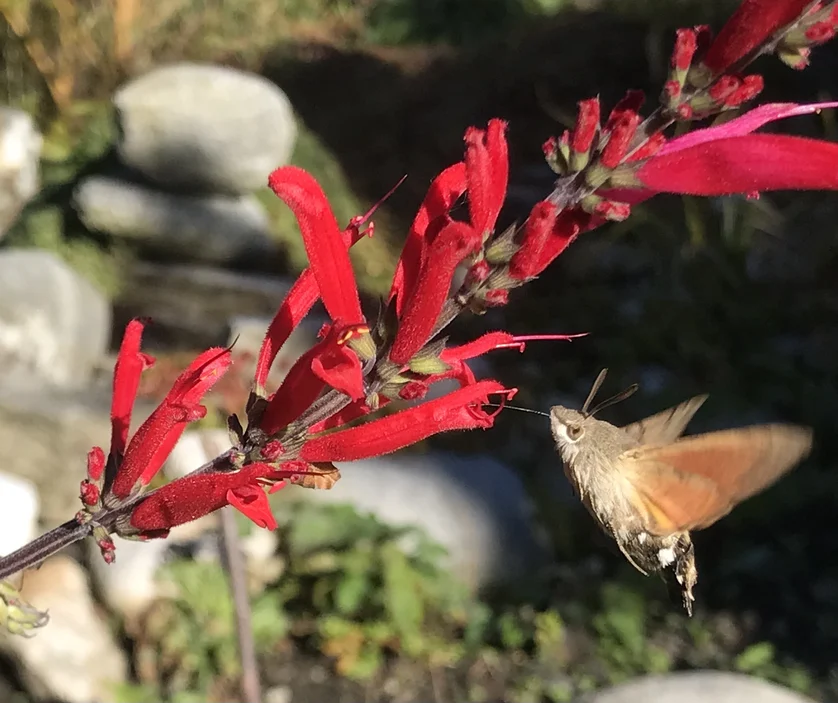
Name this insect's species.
Macroglossum stellatarum
